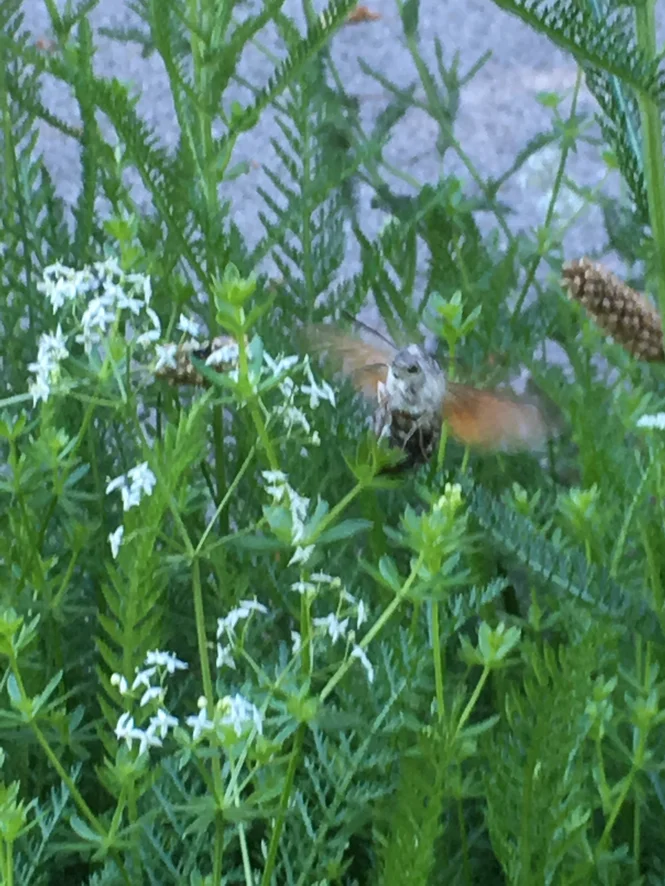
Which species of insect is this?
Macroglossum stellatarum
